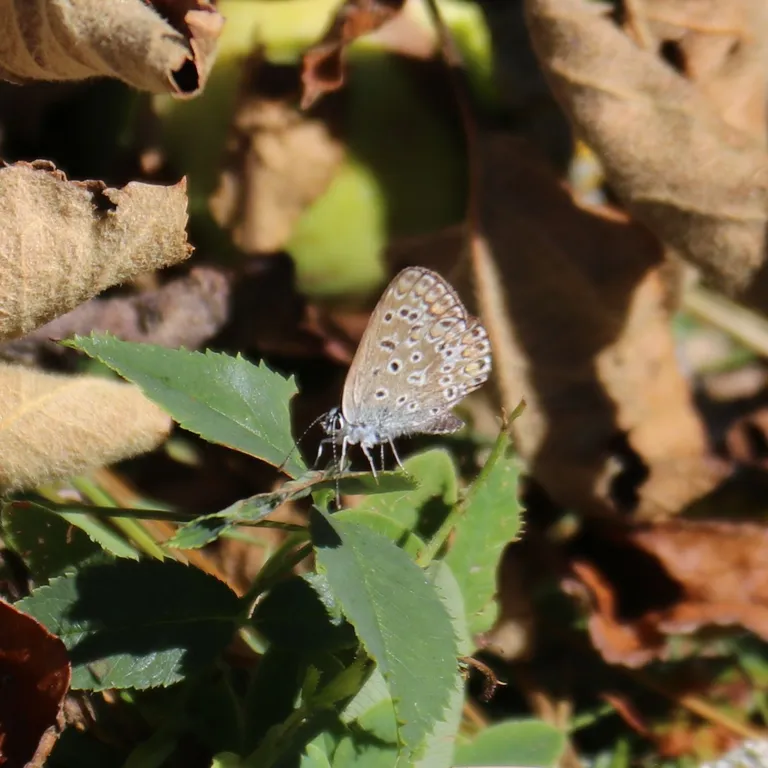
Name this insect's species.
Polyommatus icarus
